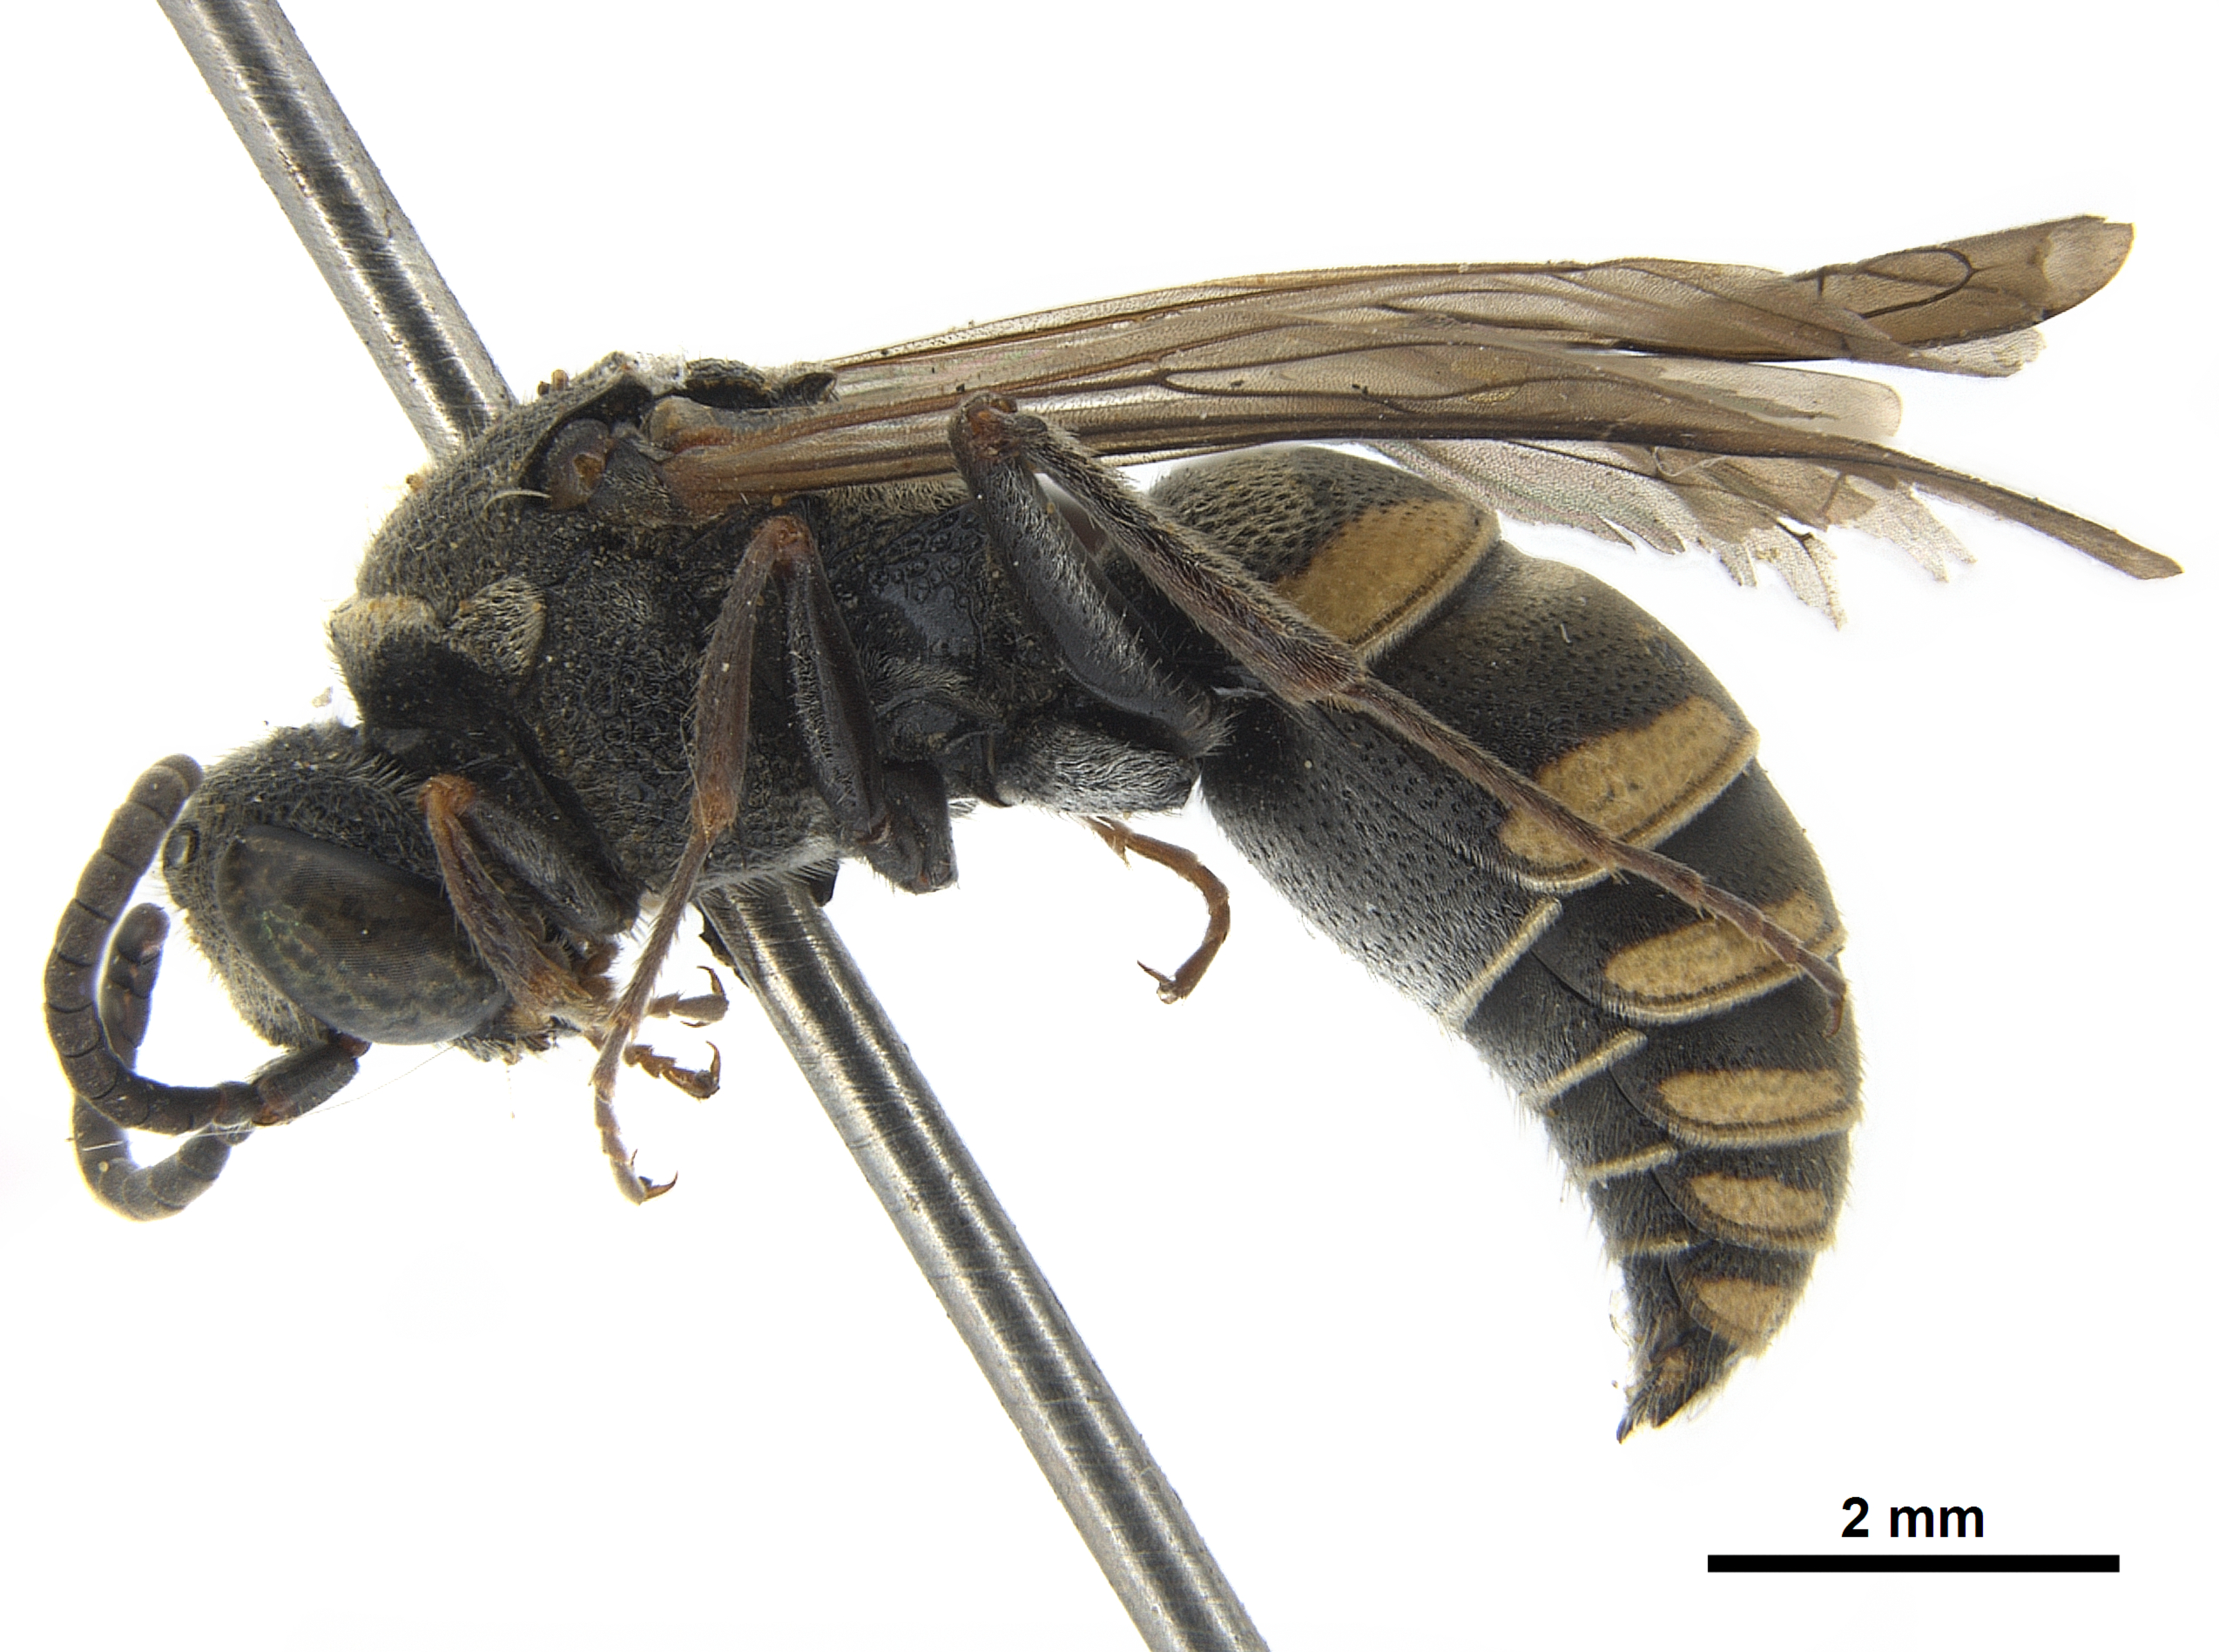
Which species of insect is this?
Zanysson texanus
